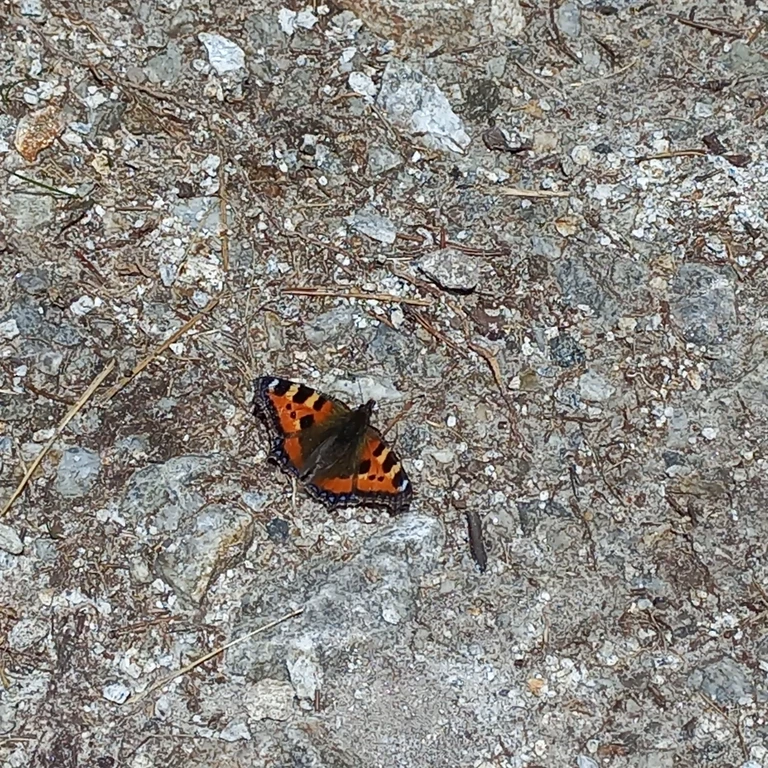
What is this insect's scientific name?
Aglais urticae
